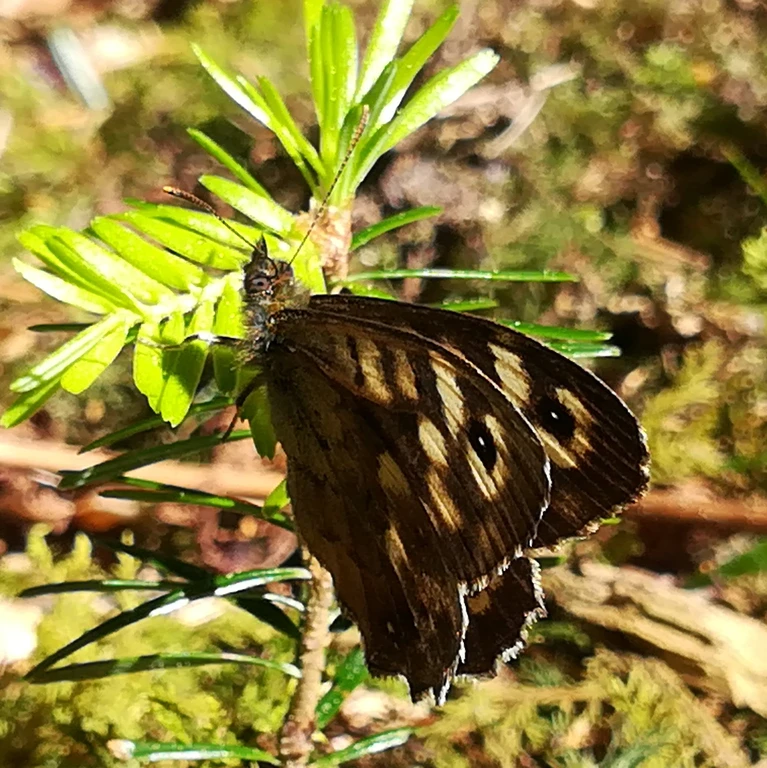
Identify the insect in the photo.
Pararge aegeria
